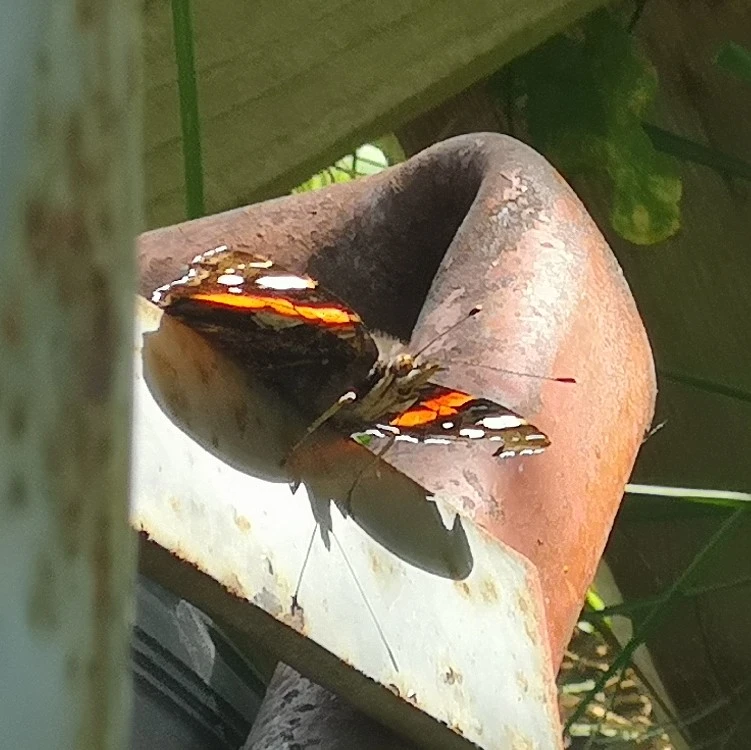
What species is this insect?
Vanessa atalanta
